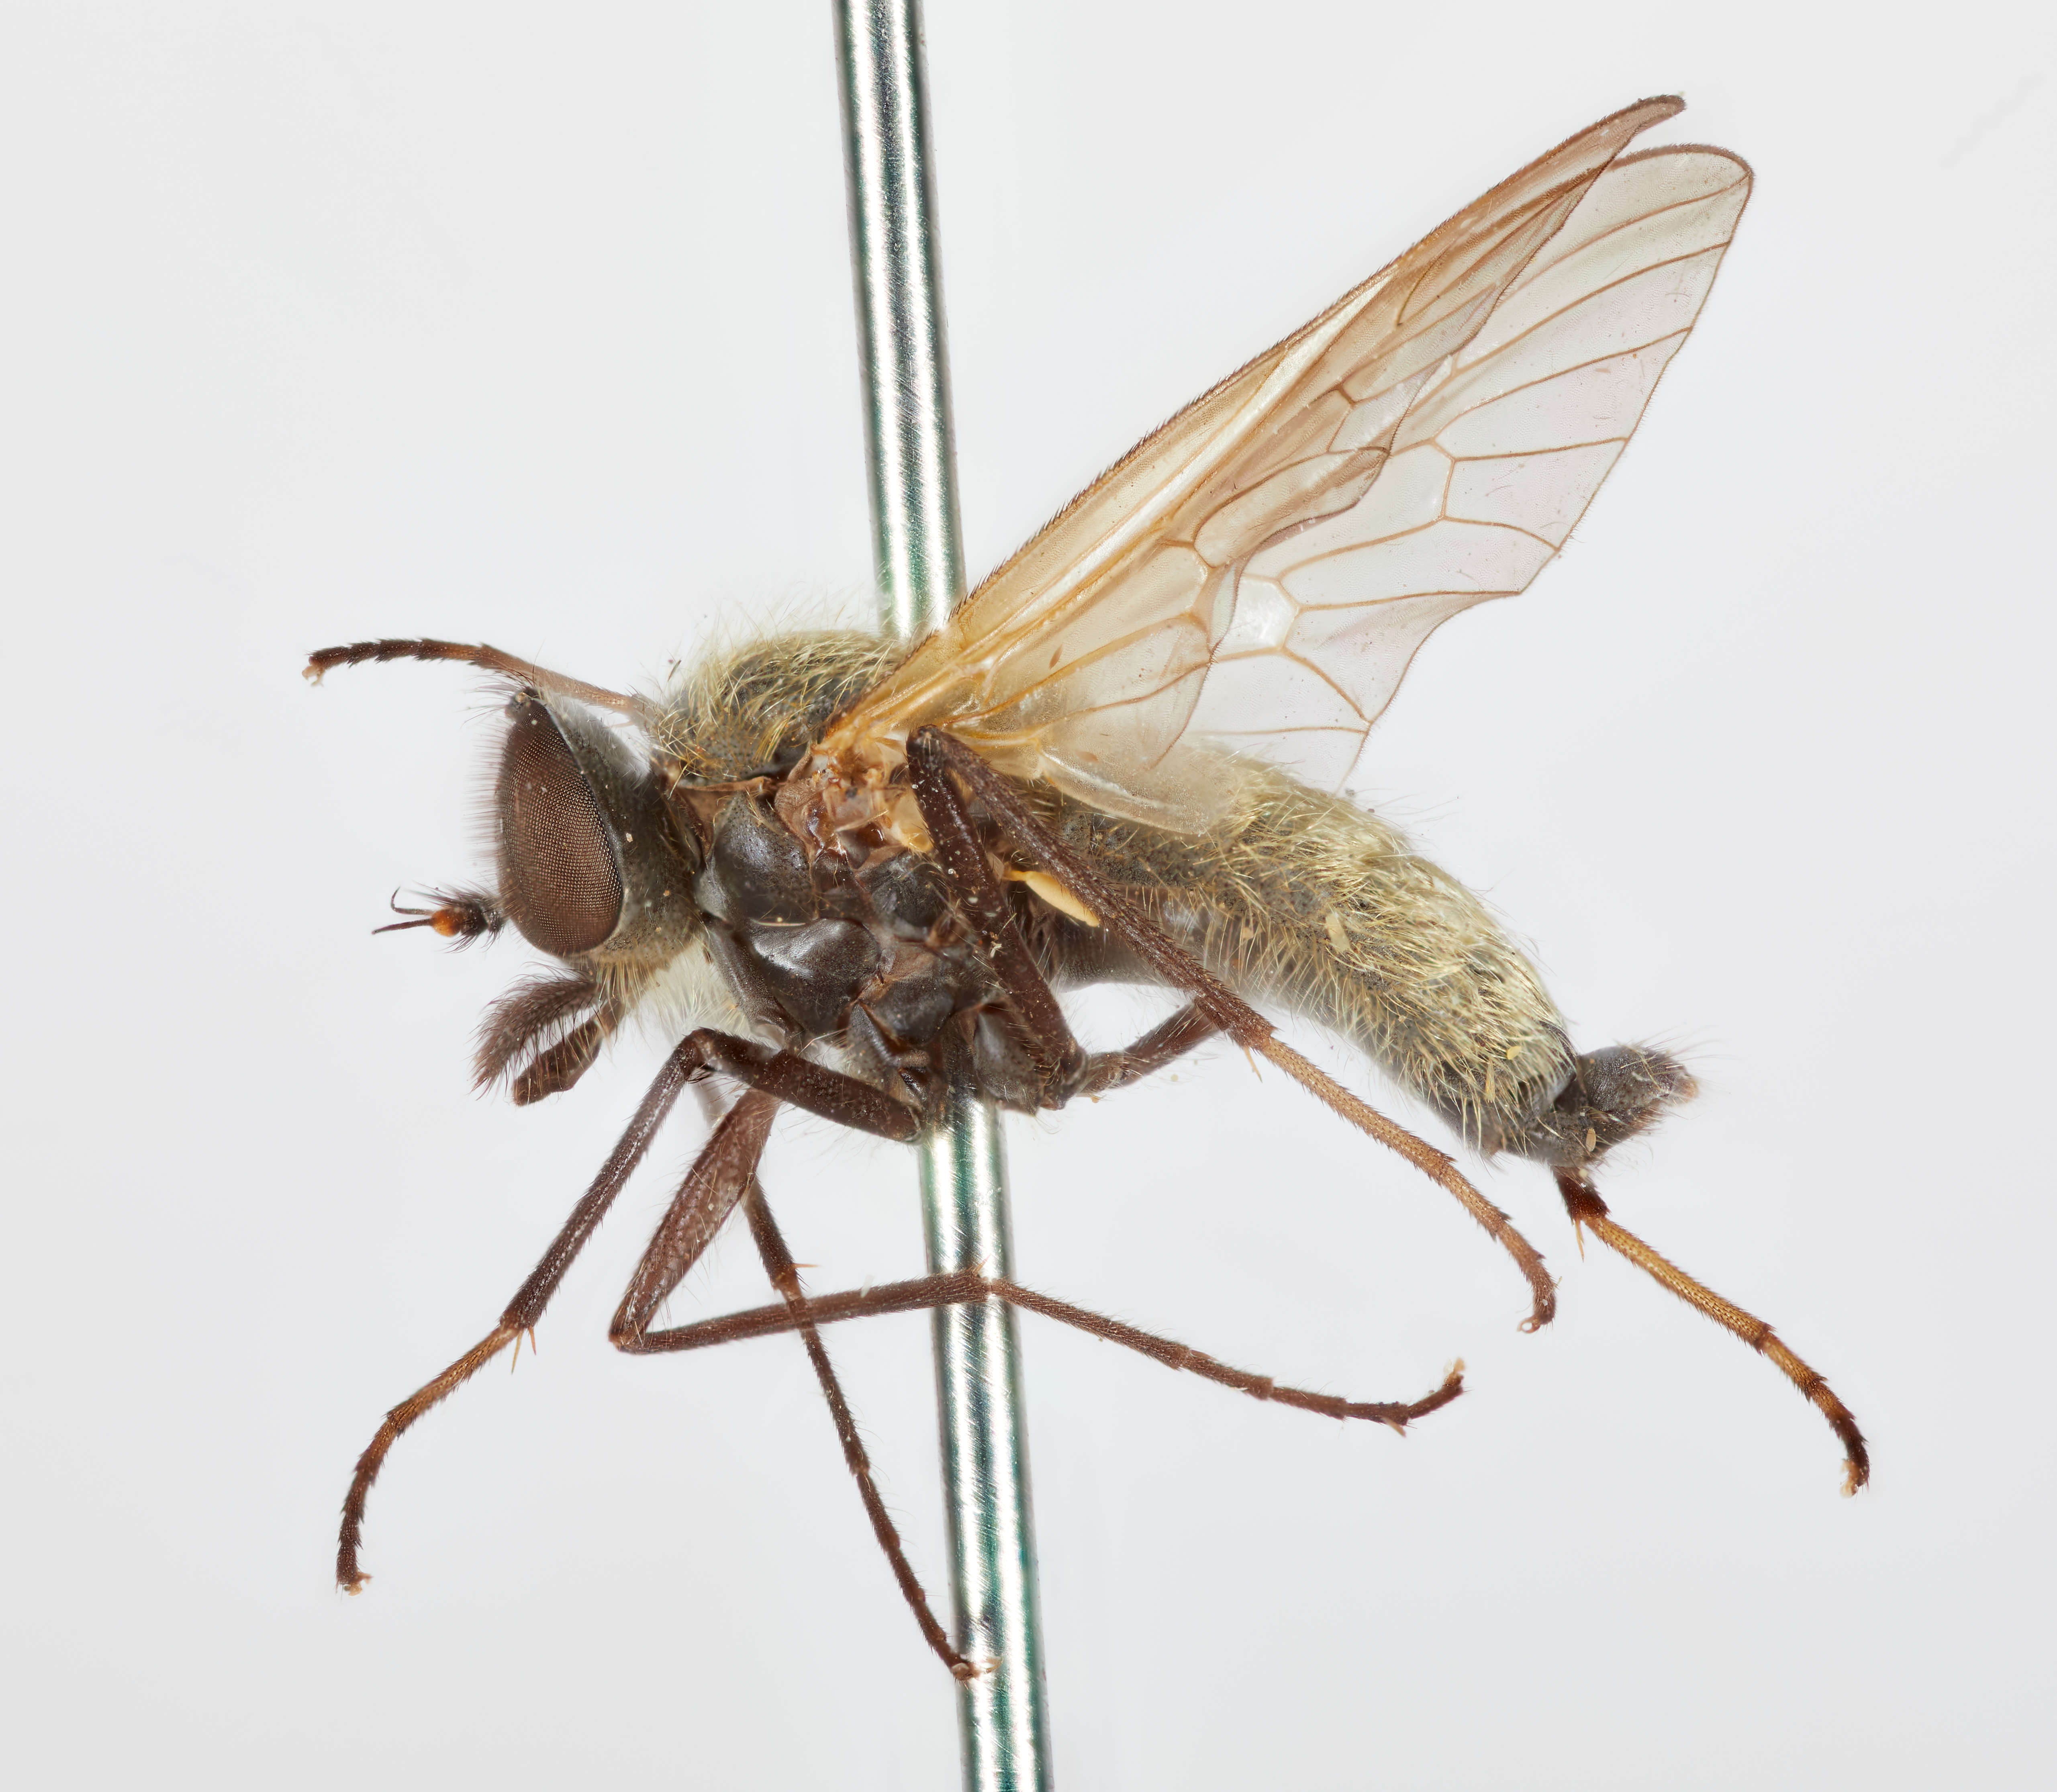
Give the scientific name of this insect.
Dasyomma chrysopilum
